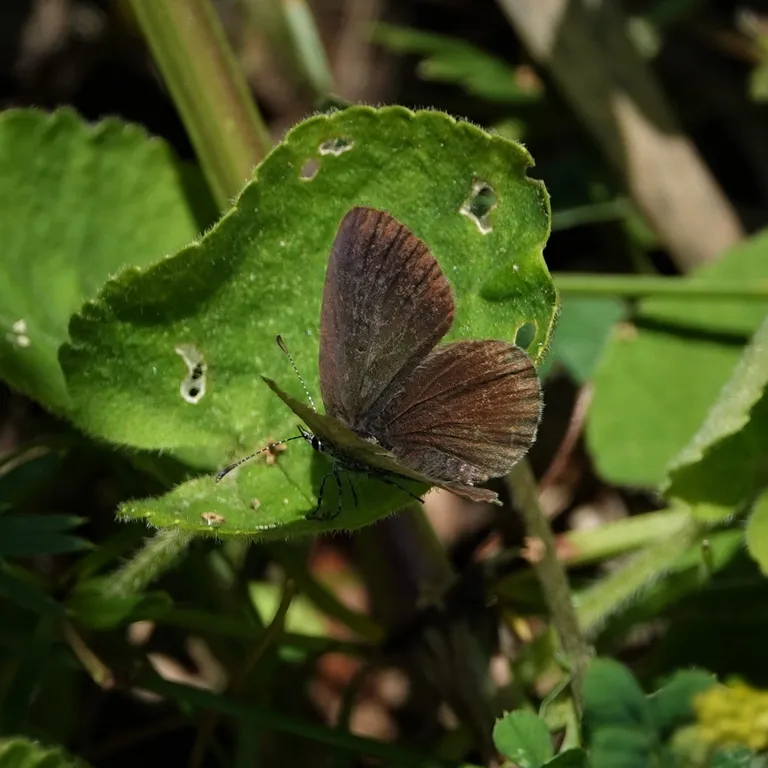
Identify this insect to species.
Cupido minimus
